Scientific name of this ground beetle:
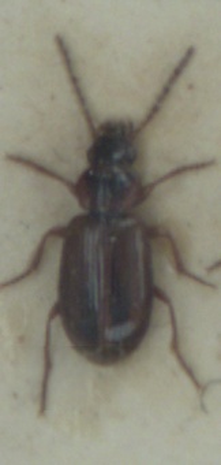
Dicheirotrichus placidus
